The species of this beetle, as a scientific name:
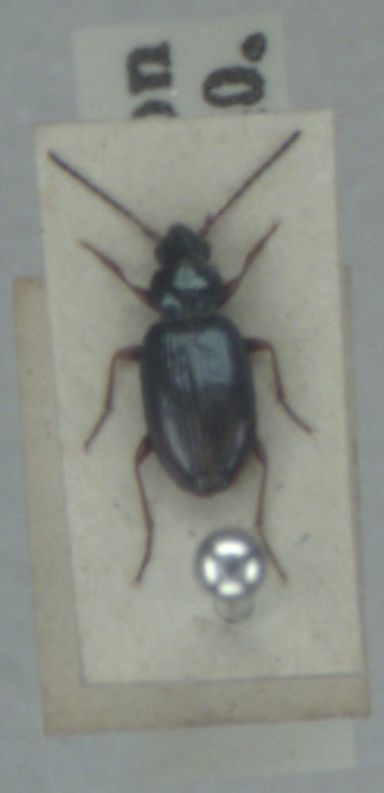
Bembidion deletum
